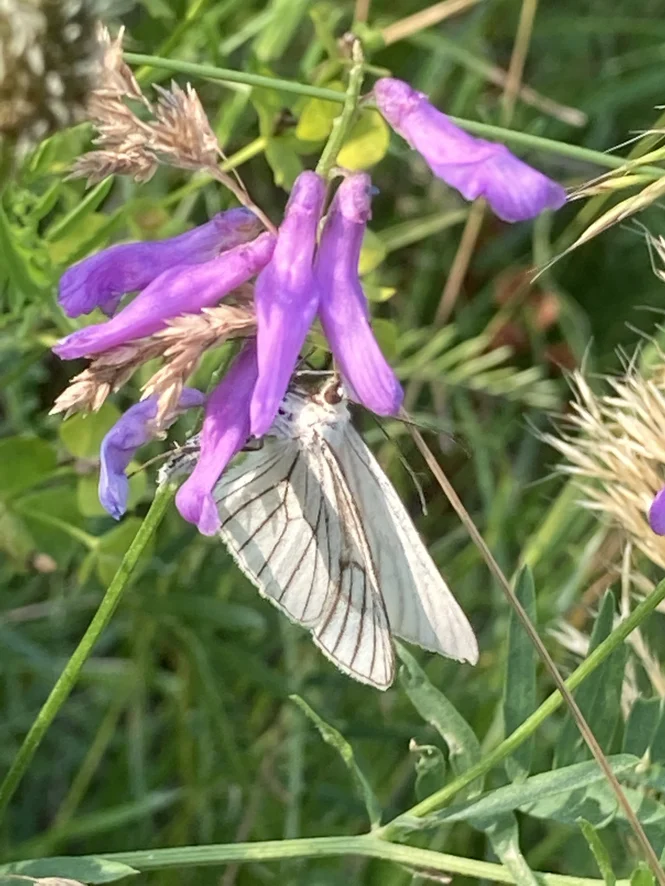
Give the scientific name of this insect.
Siona lineata
